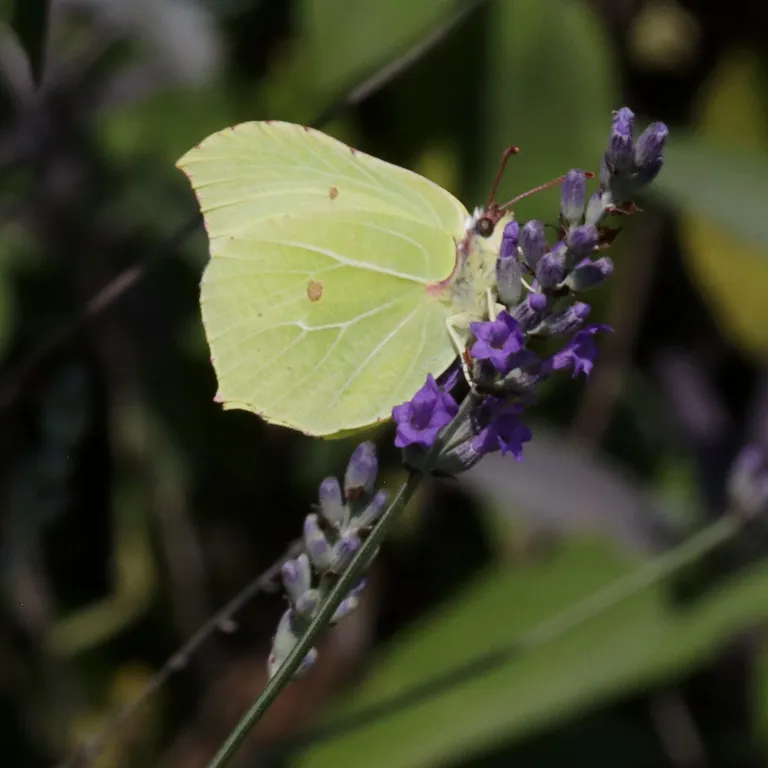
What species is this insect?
Gonepteryx rhamni
